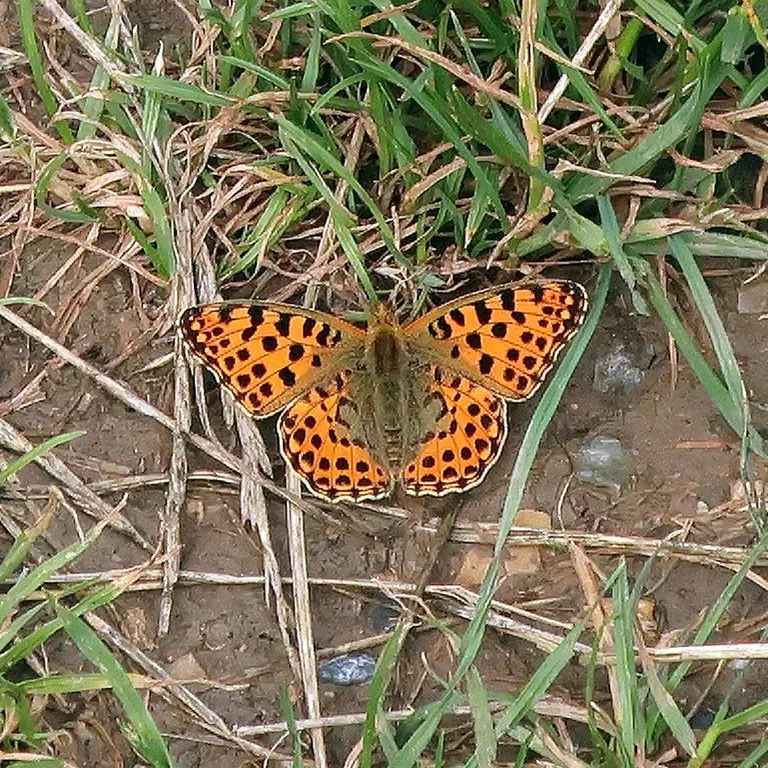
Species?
Issoria lathonia
